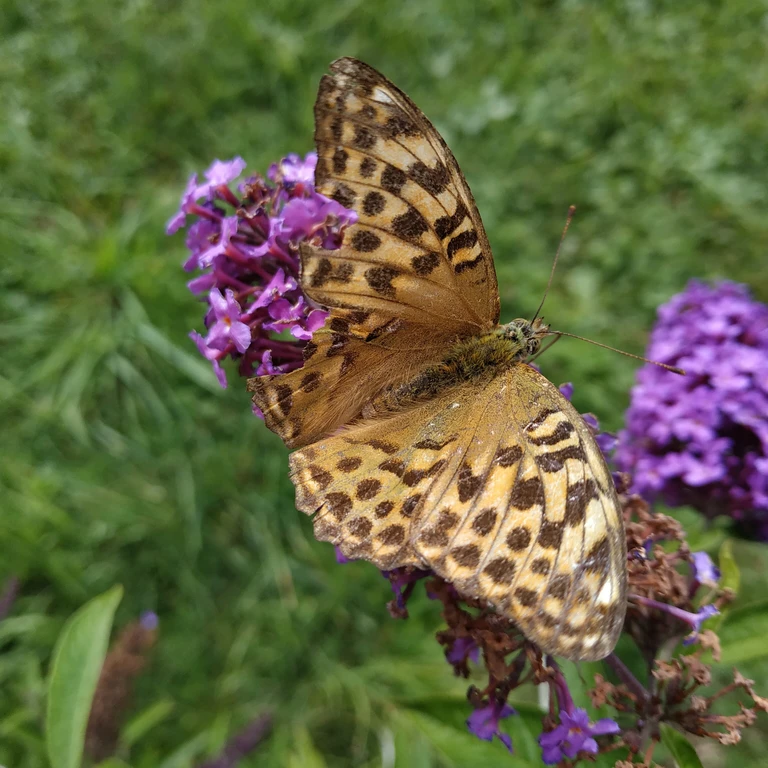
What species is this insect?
Argynnis paphia
